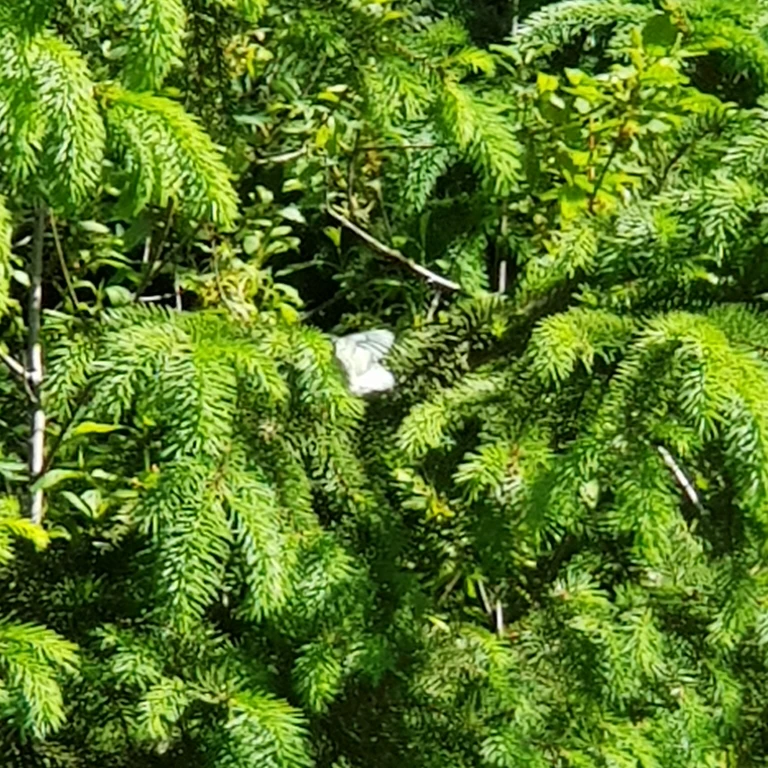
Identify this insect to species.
Aporia crataegi
